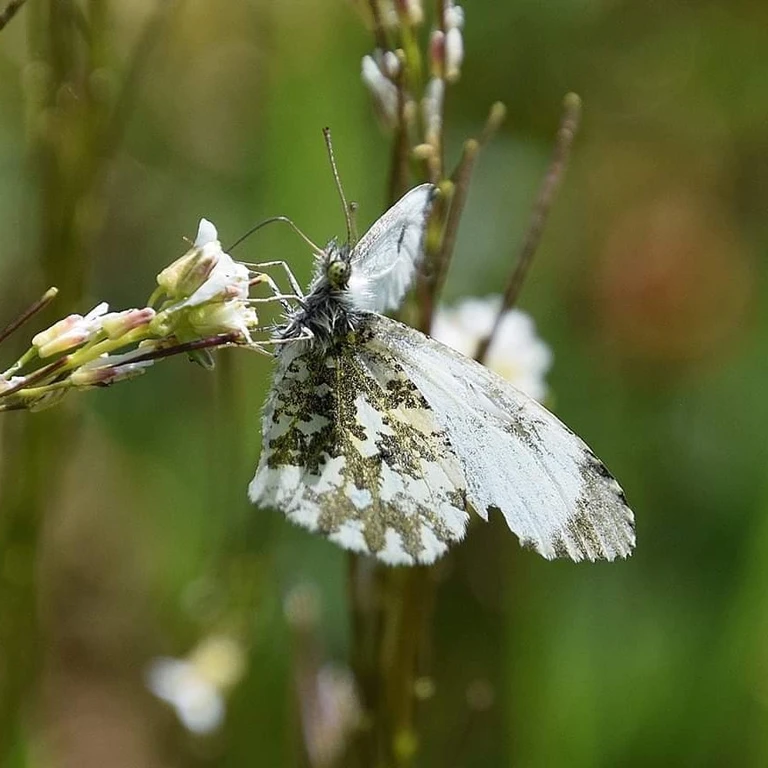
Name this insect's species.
Anthocharis cardamines
